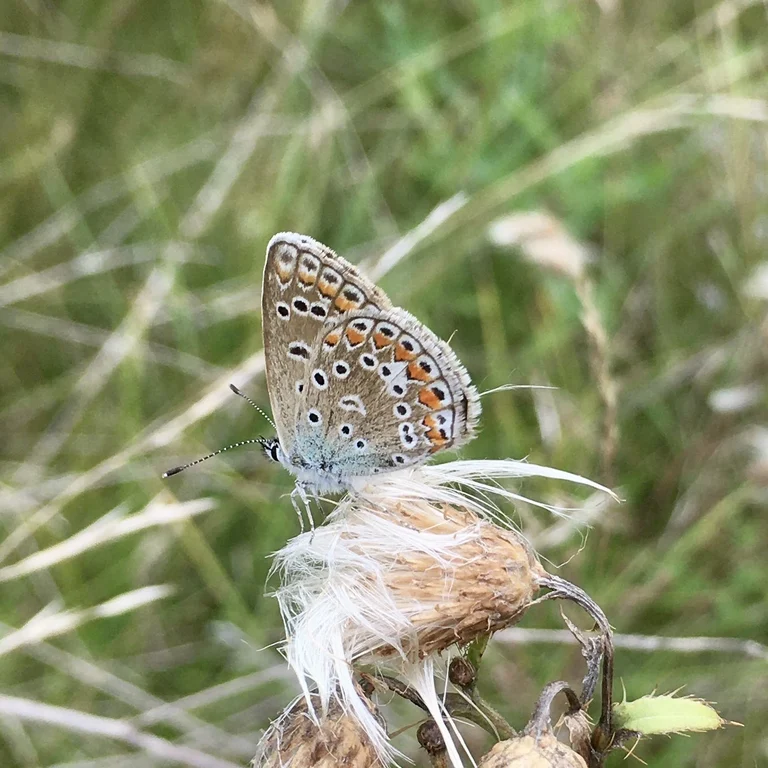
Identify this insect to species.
Polyommatus icarus
